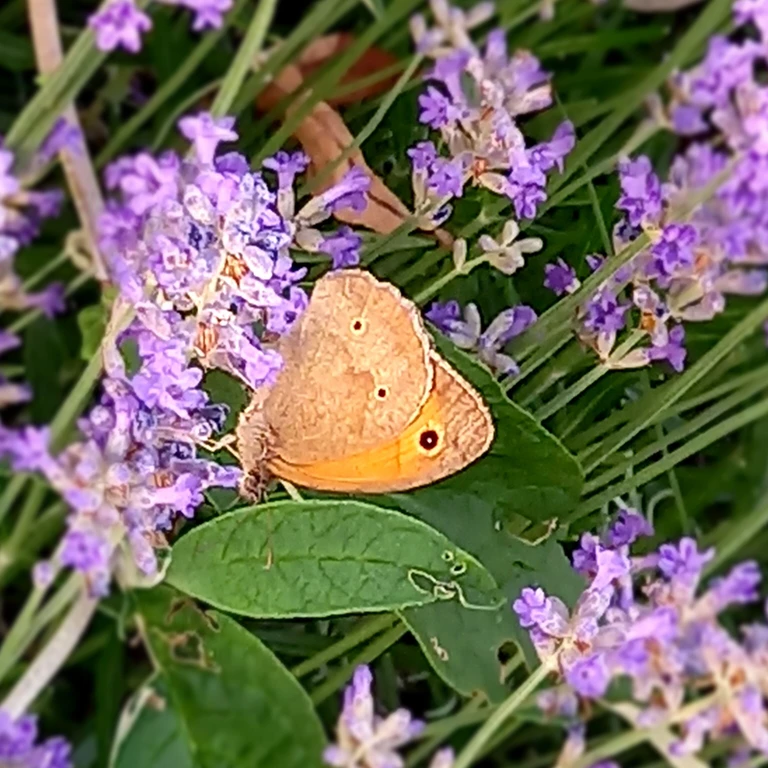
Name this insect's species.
Maniola jurtina
